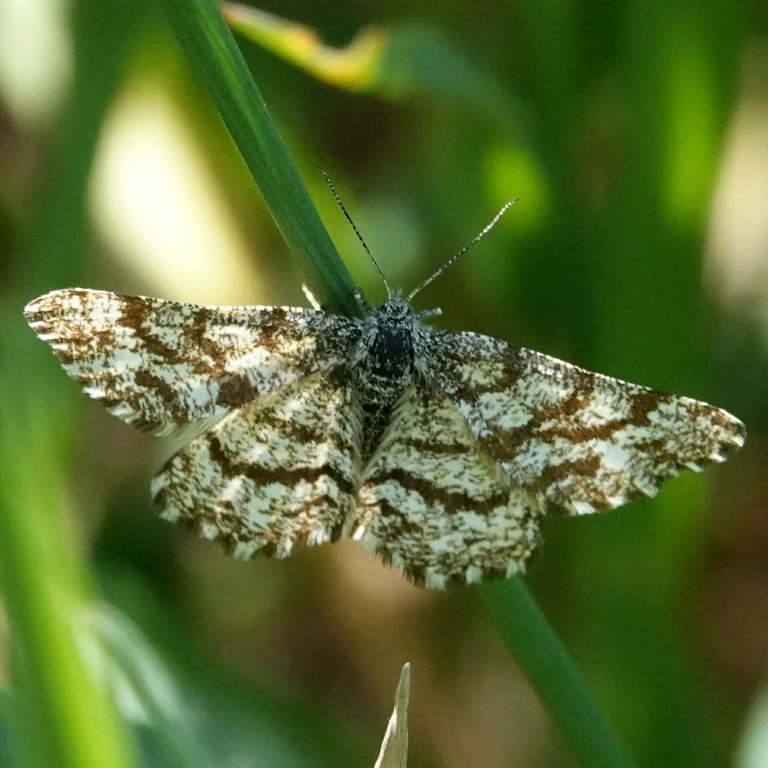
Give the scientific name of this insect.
Ematurga atomaria
